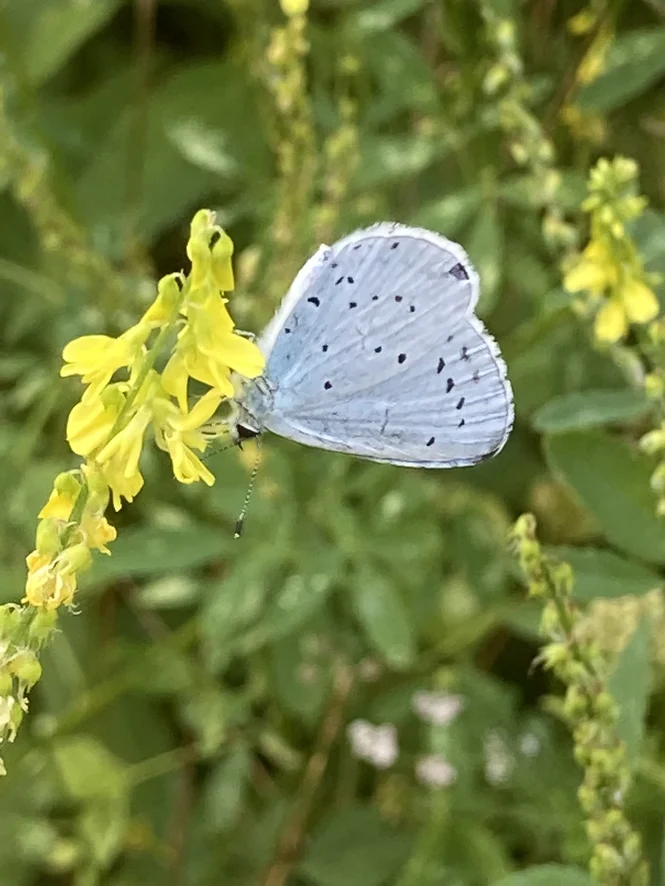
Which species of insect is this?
Celastrina argiolus
